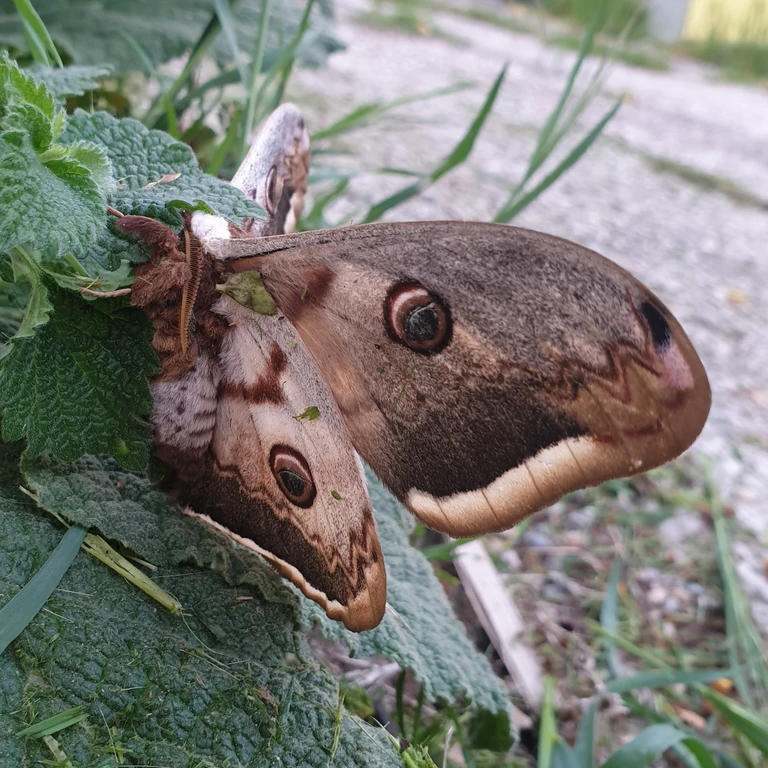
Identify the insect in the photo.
Saturnia pyri
